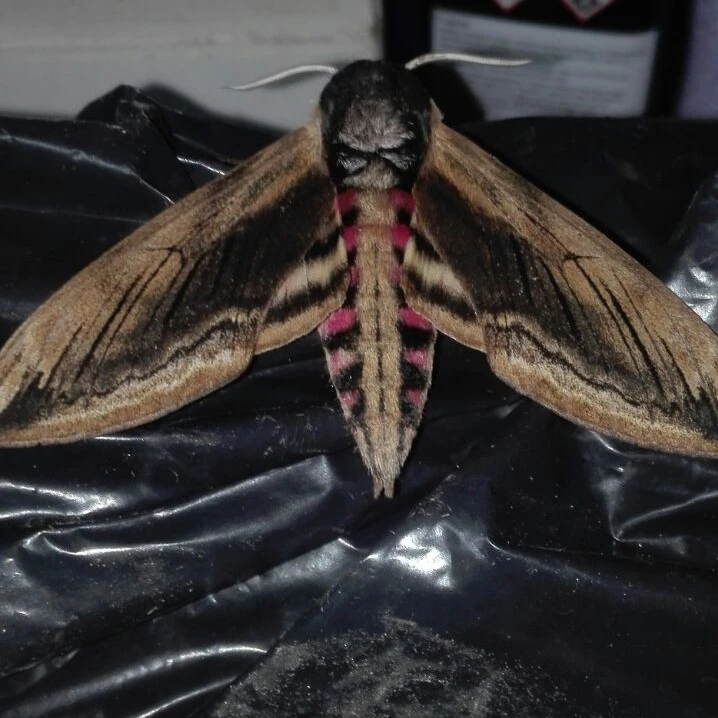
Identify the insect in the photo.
Sphinx ligustri
